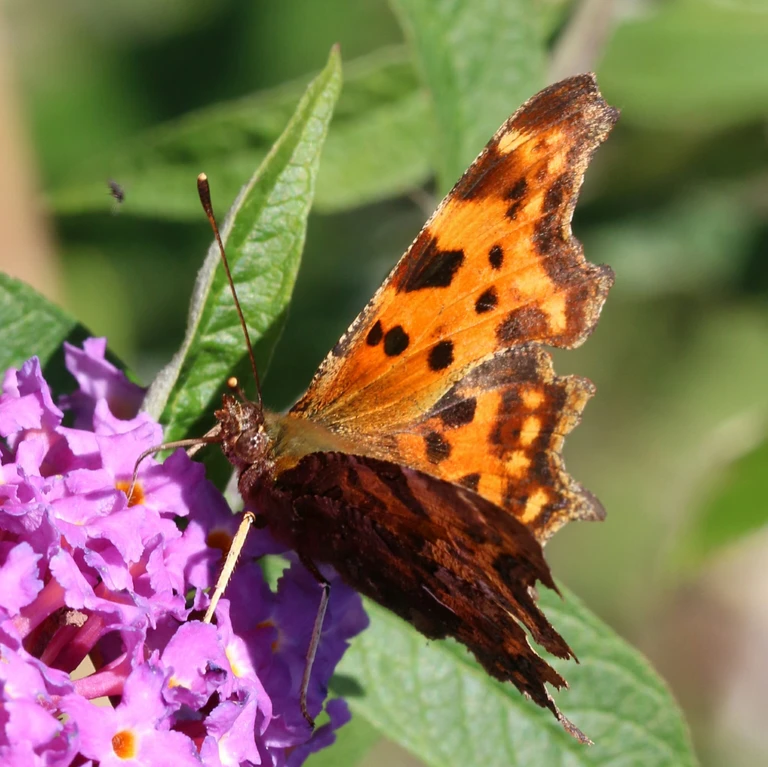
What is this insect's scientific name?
Polygonia c-album
